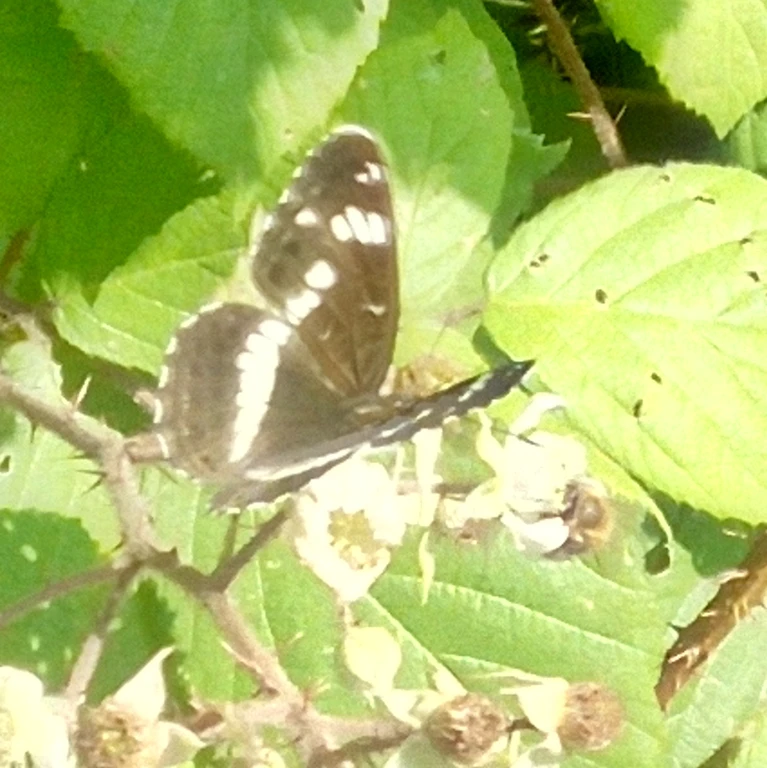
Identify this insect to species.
Limenitis camilla (also Ladoga camilla)
